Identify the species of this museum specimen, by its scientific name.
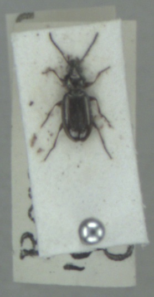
Bembidion properans
